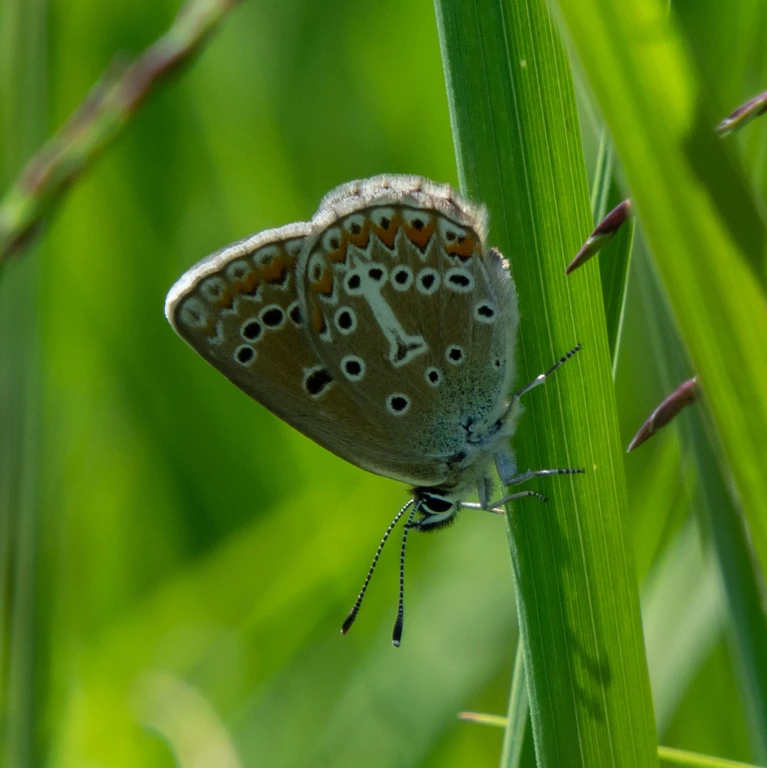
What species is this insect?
Eumedonia eumedon
